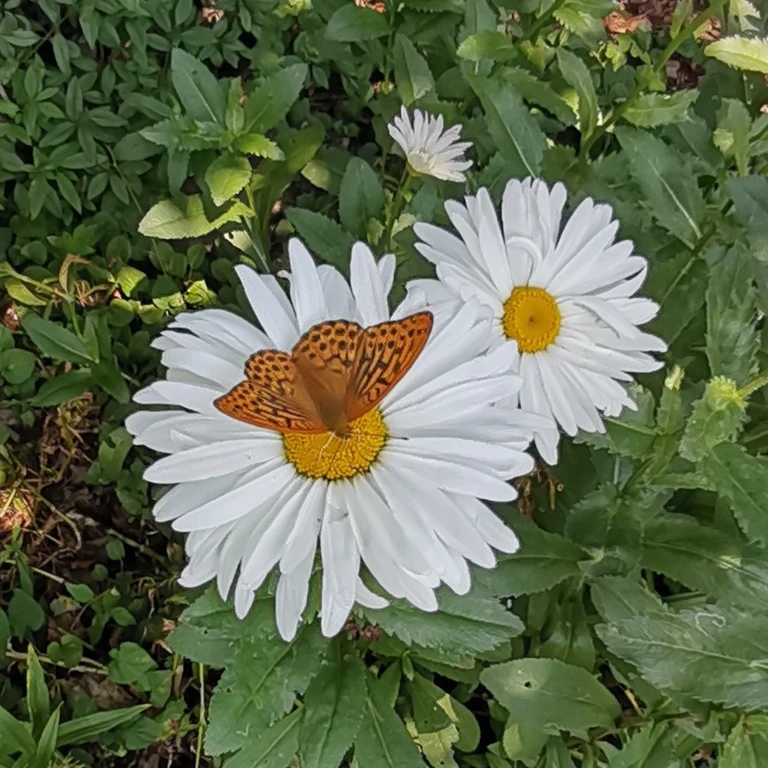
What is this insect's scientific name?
Argynnis paphia
